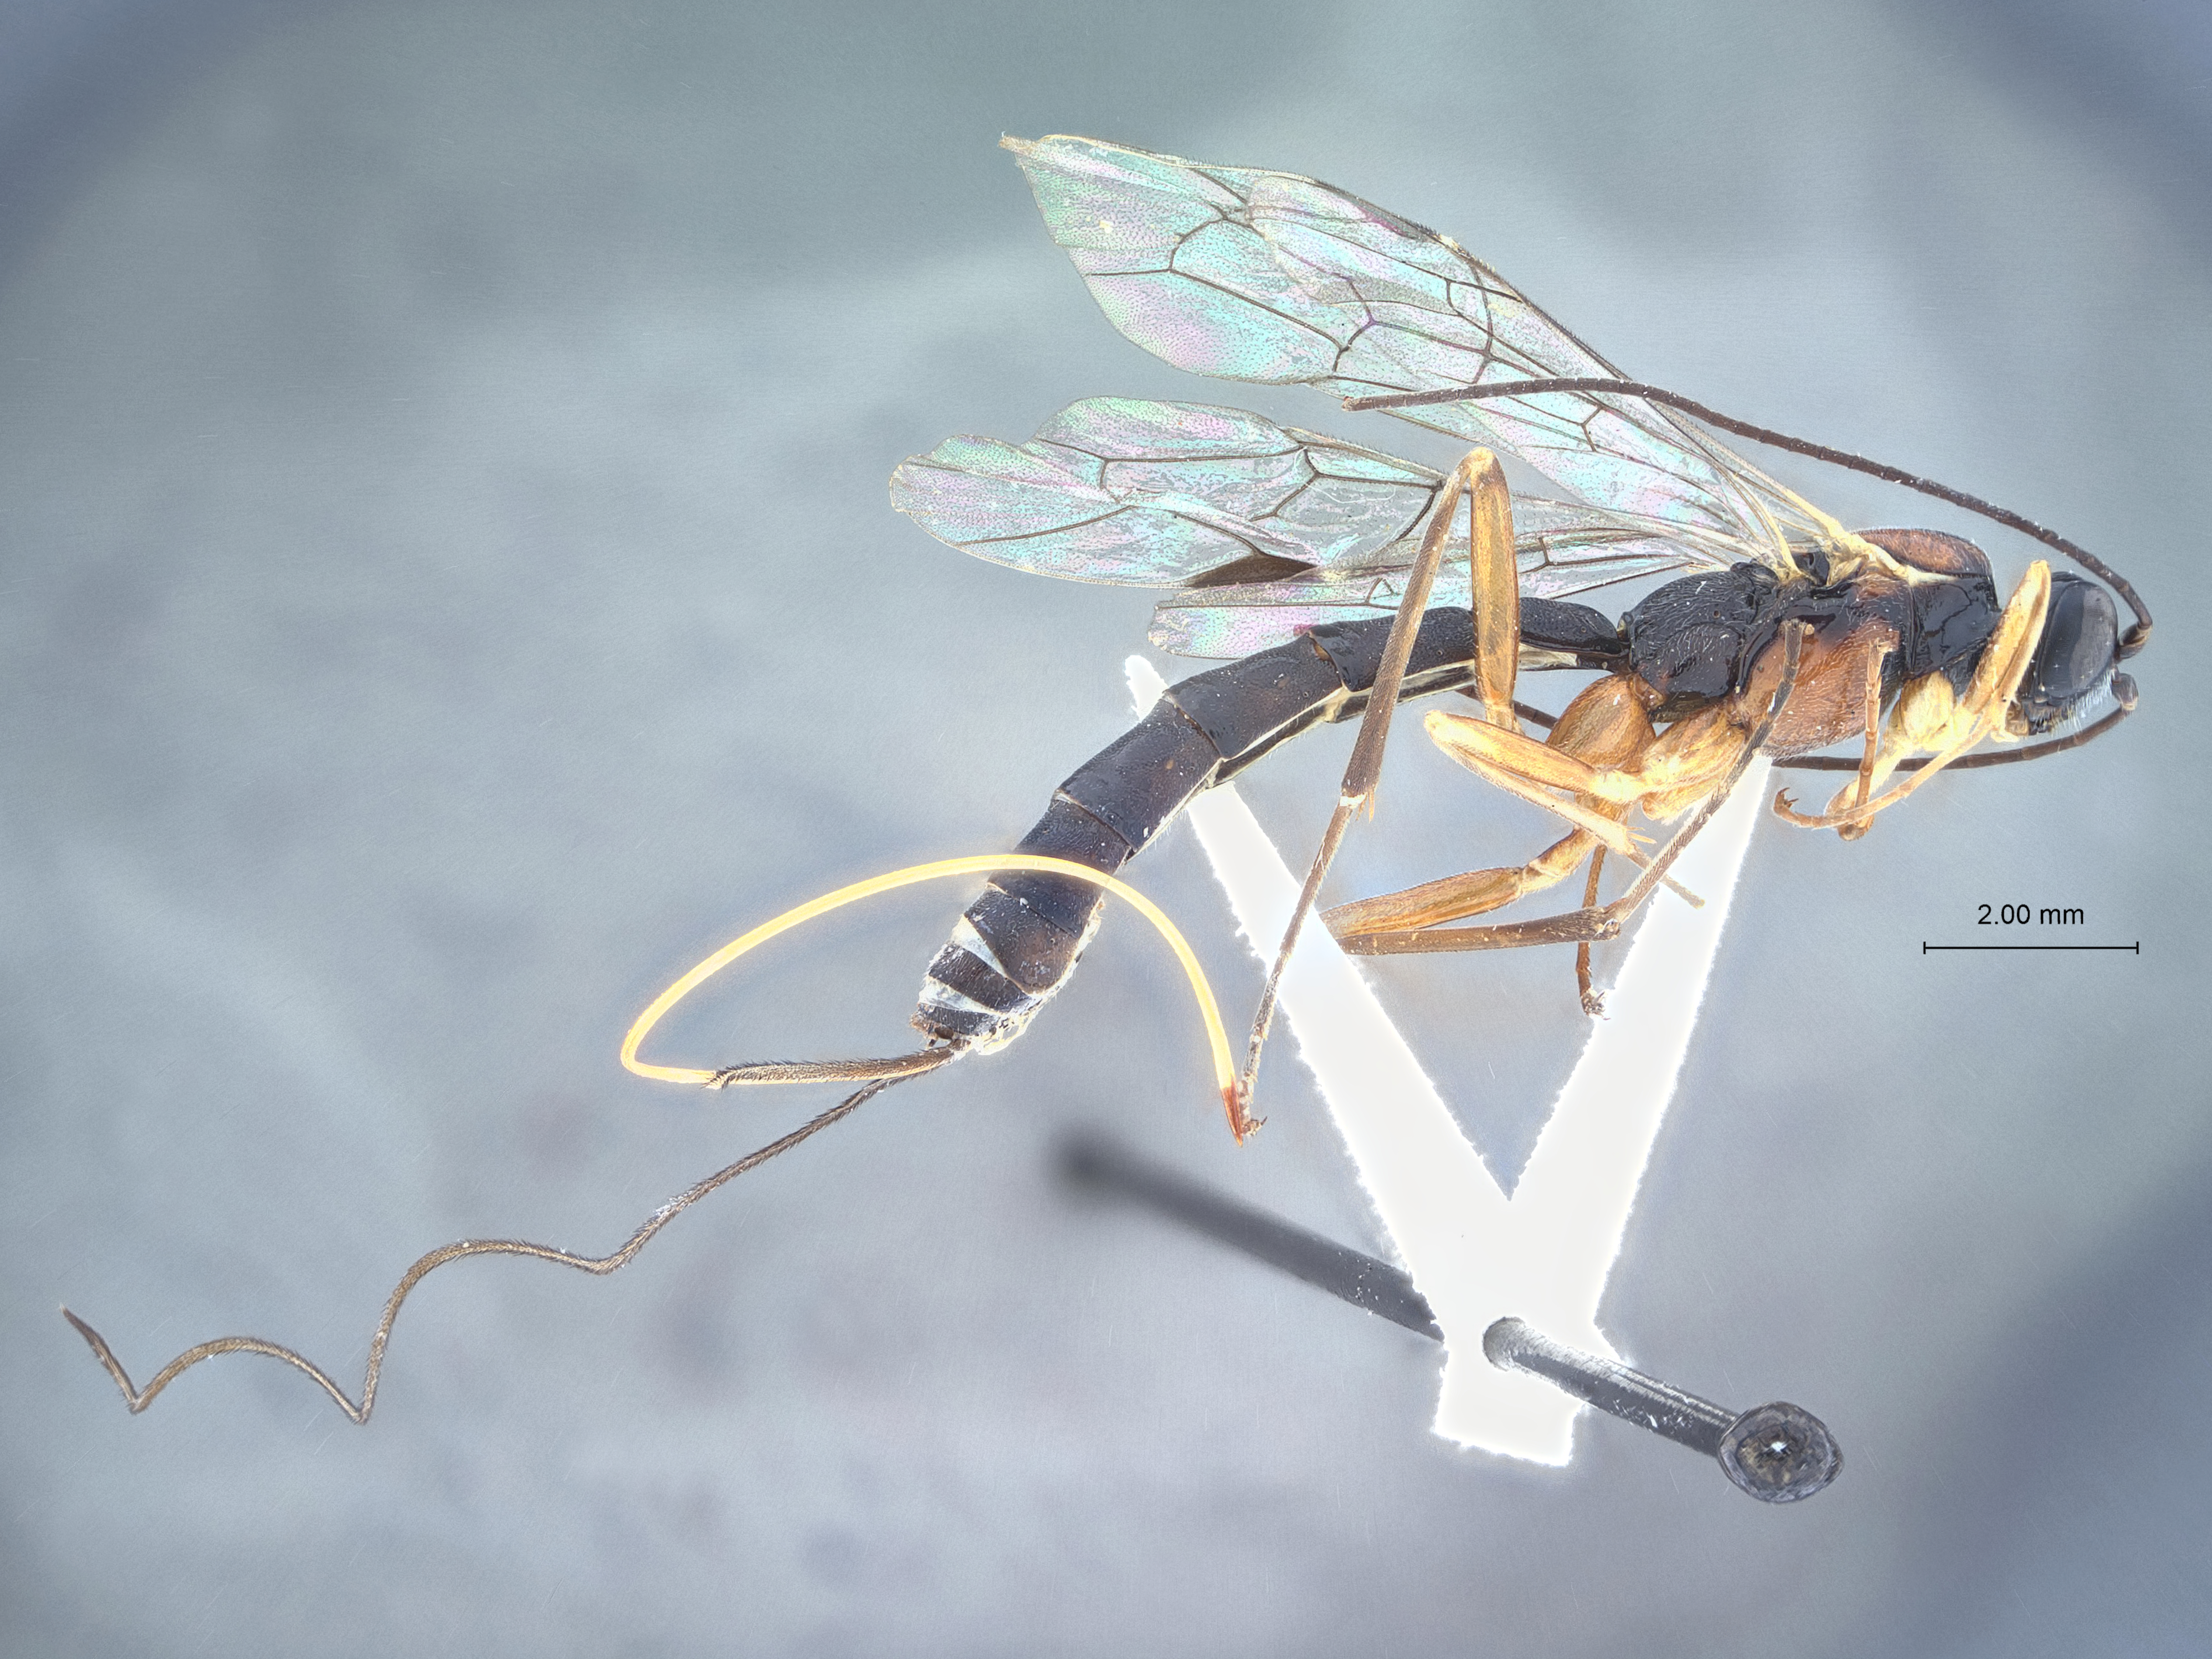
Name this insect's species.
Apistephialtes dentatus
